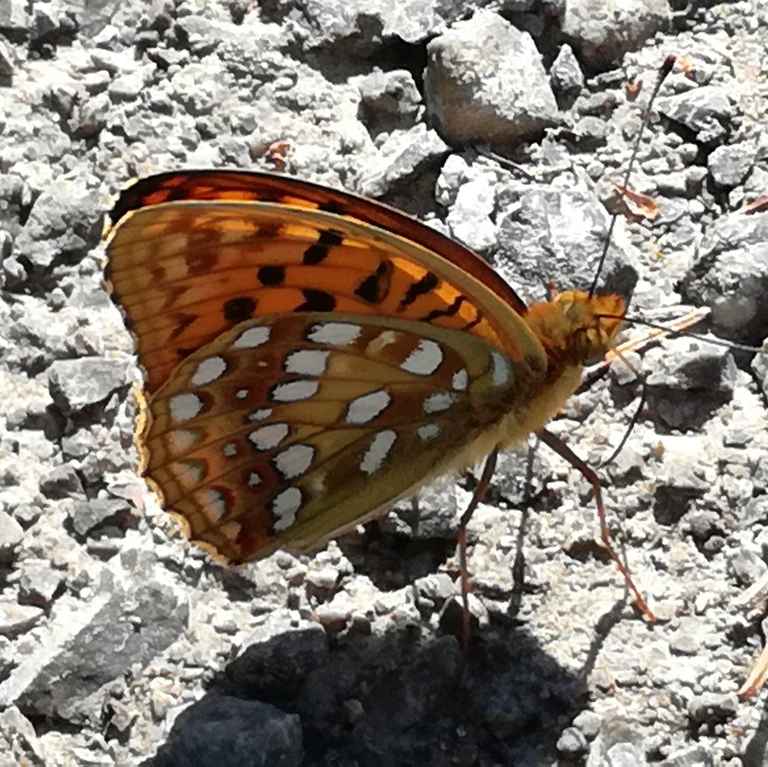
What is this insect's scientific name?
Fabriciana adippe
